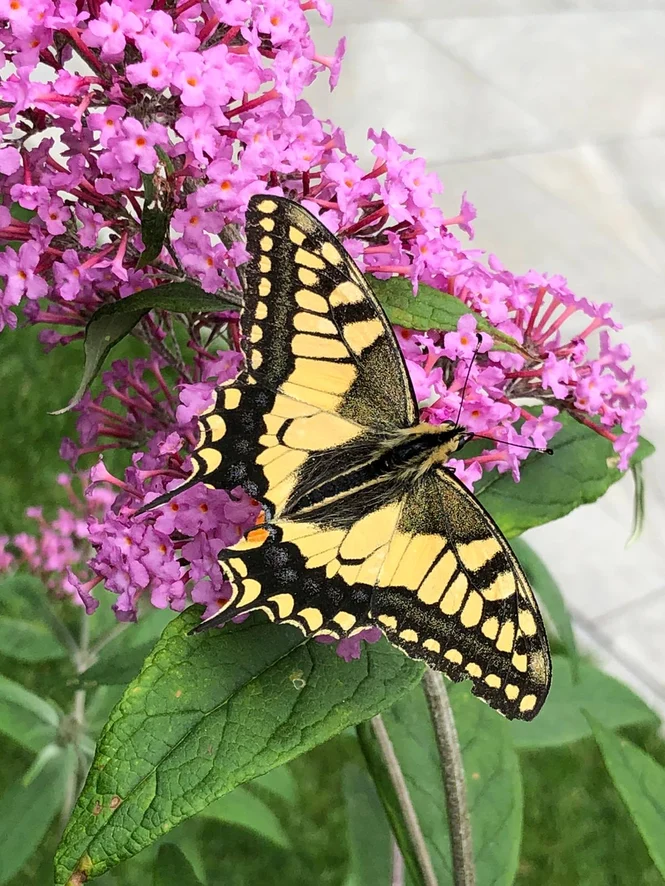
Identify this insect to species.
Papilio machaon
